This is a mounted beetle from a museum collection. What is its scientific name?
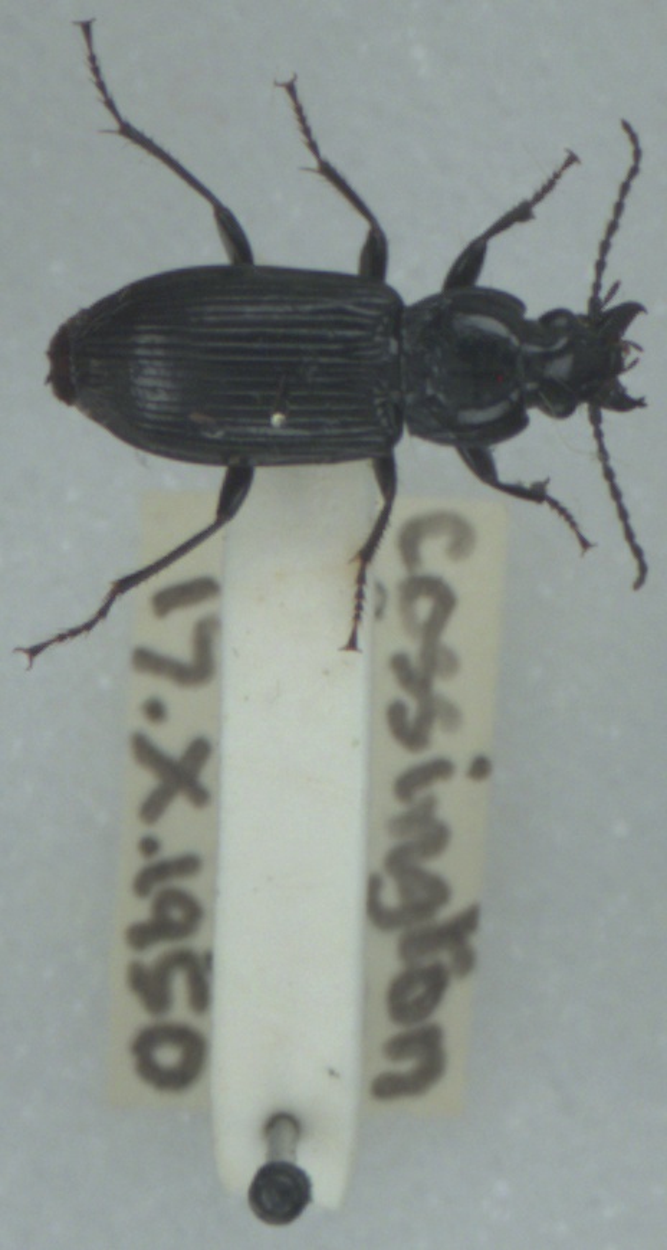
Pterostichus nigrita
